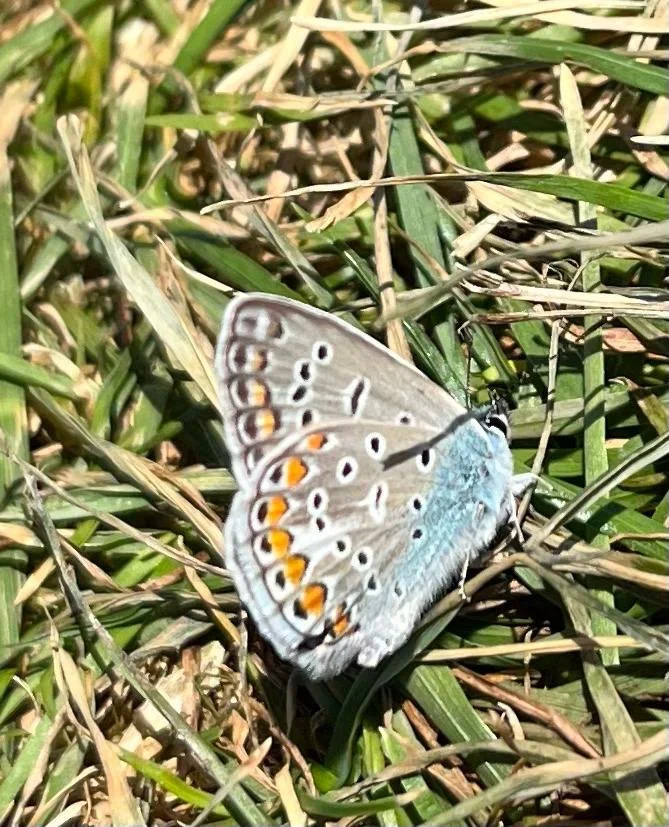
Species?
Polyommatus icarus
